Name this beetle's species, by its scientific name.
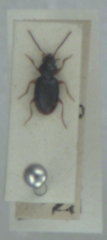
Bembidion assimile
